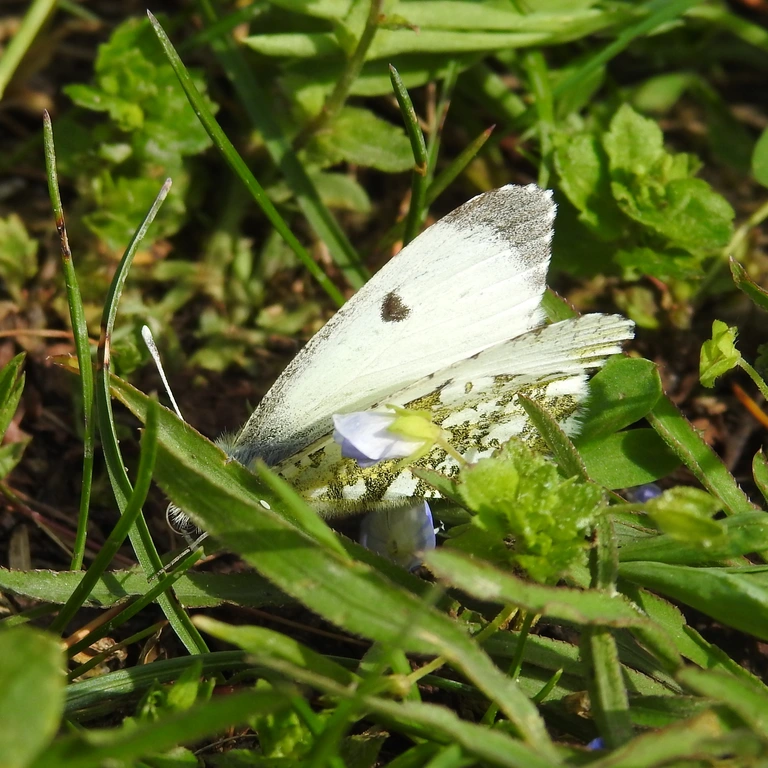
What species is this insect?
Anthocharis cardamines
